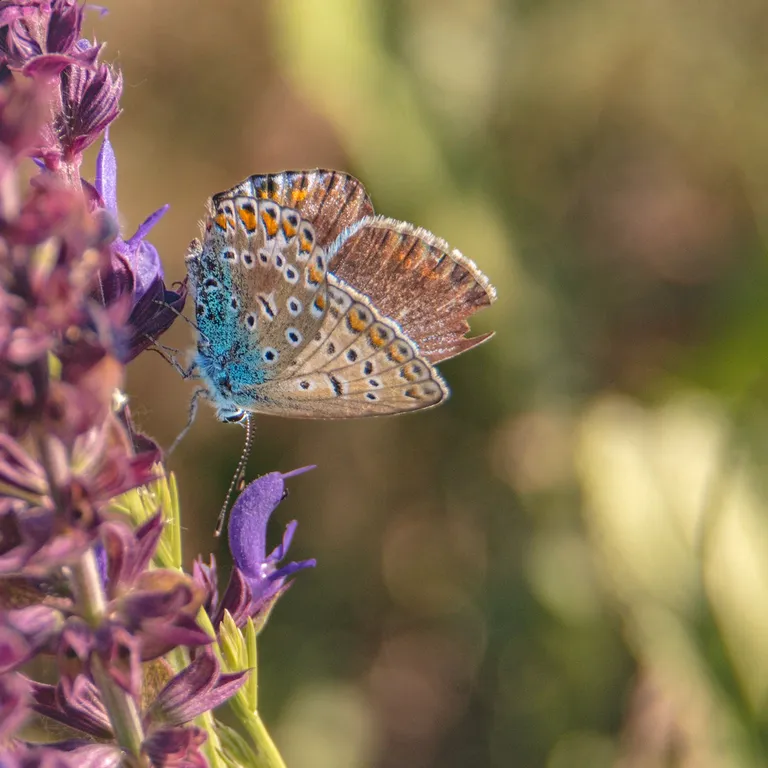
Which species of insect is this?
Polyommatus icarus
